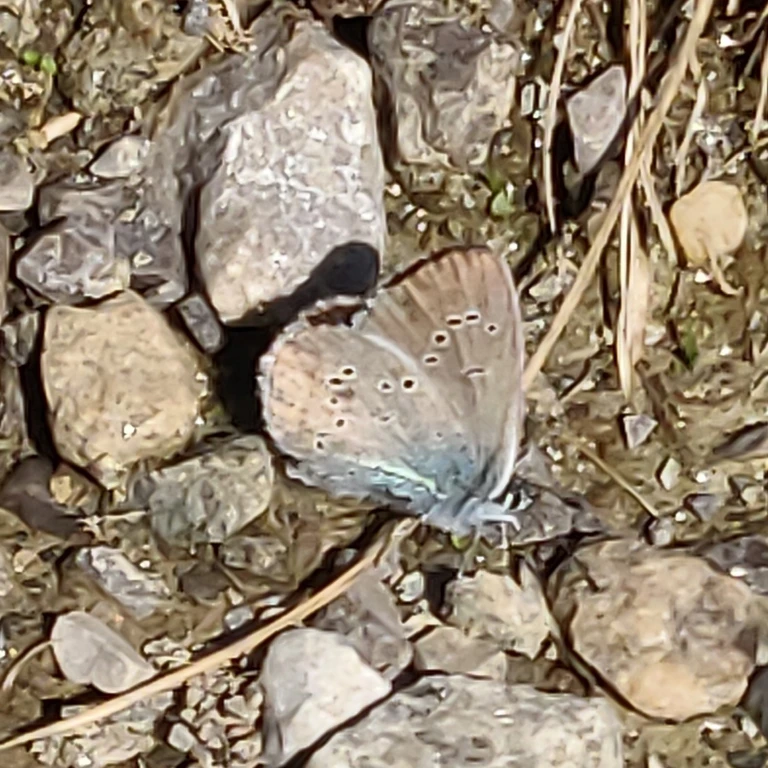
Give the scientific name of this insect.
Cyaniris semiargus
